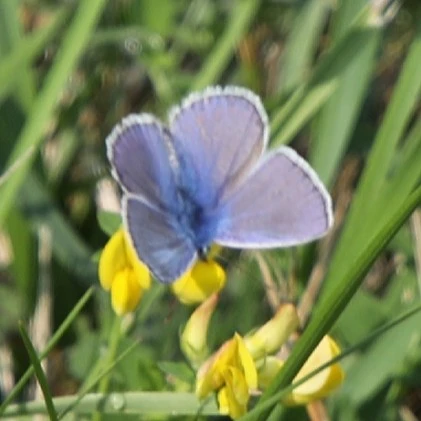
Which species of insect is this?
Polyommatus icarus
